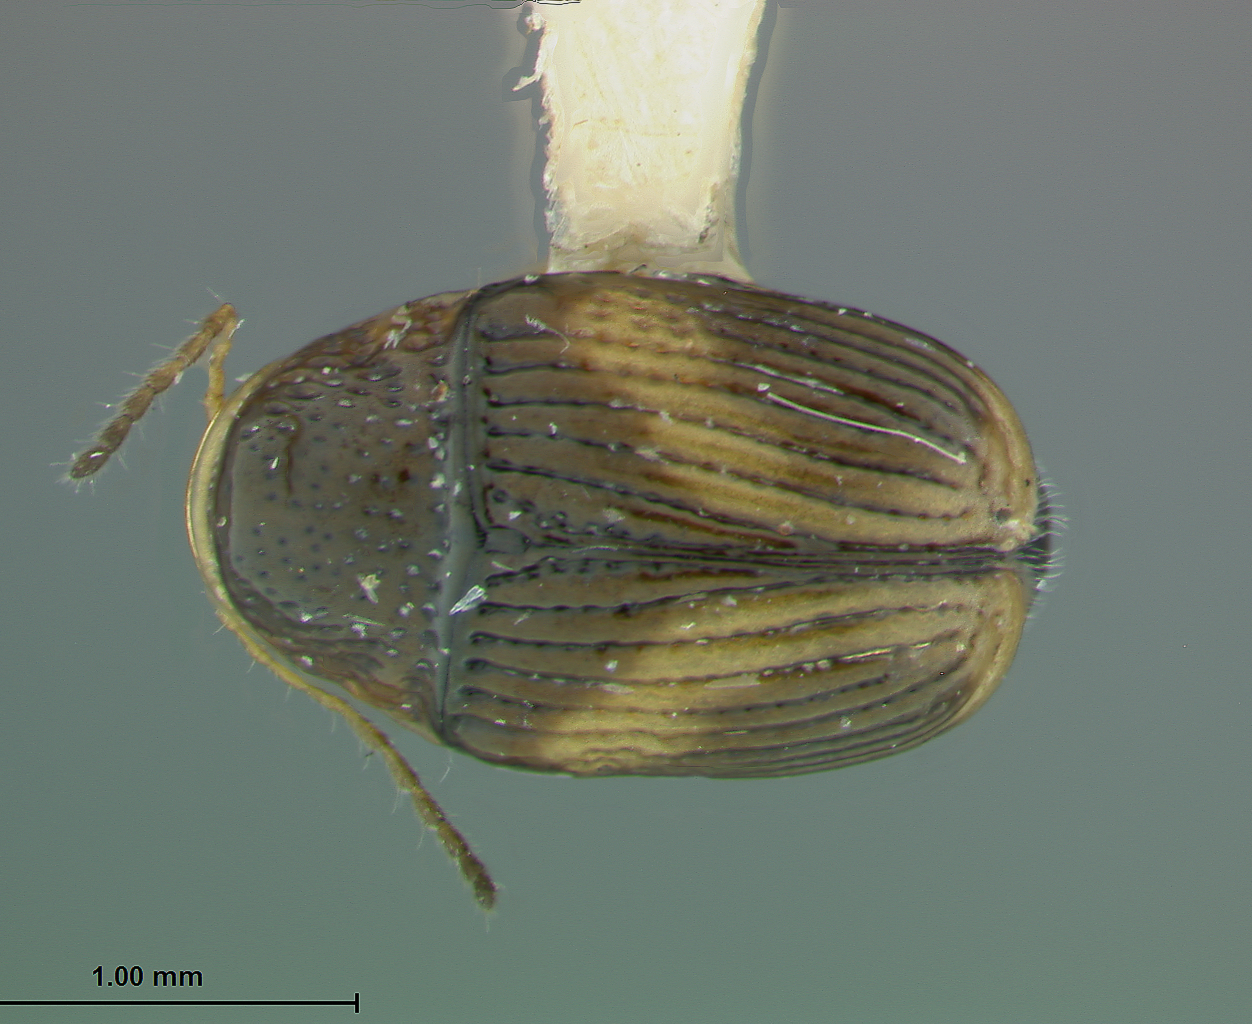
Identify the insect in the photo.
Coenobius macarangae
